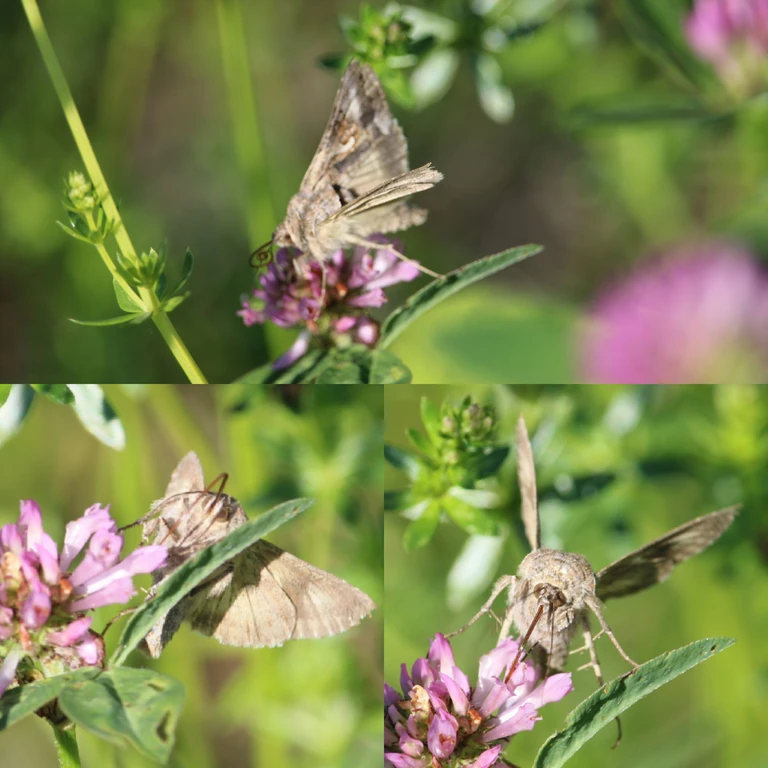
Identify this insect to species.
Autographa gamma
